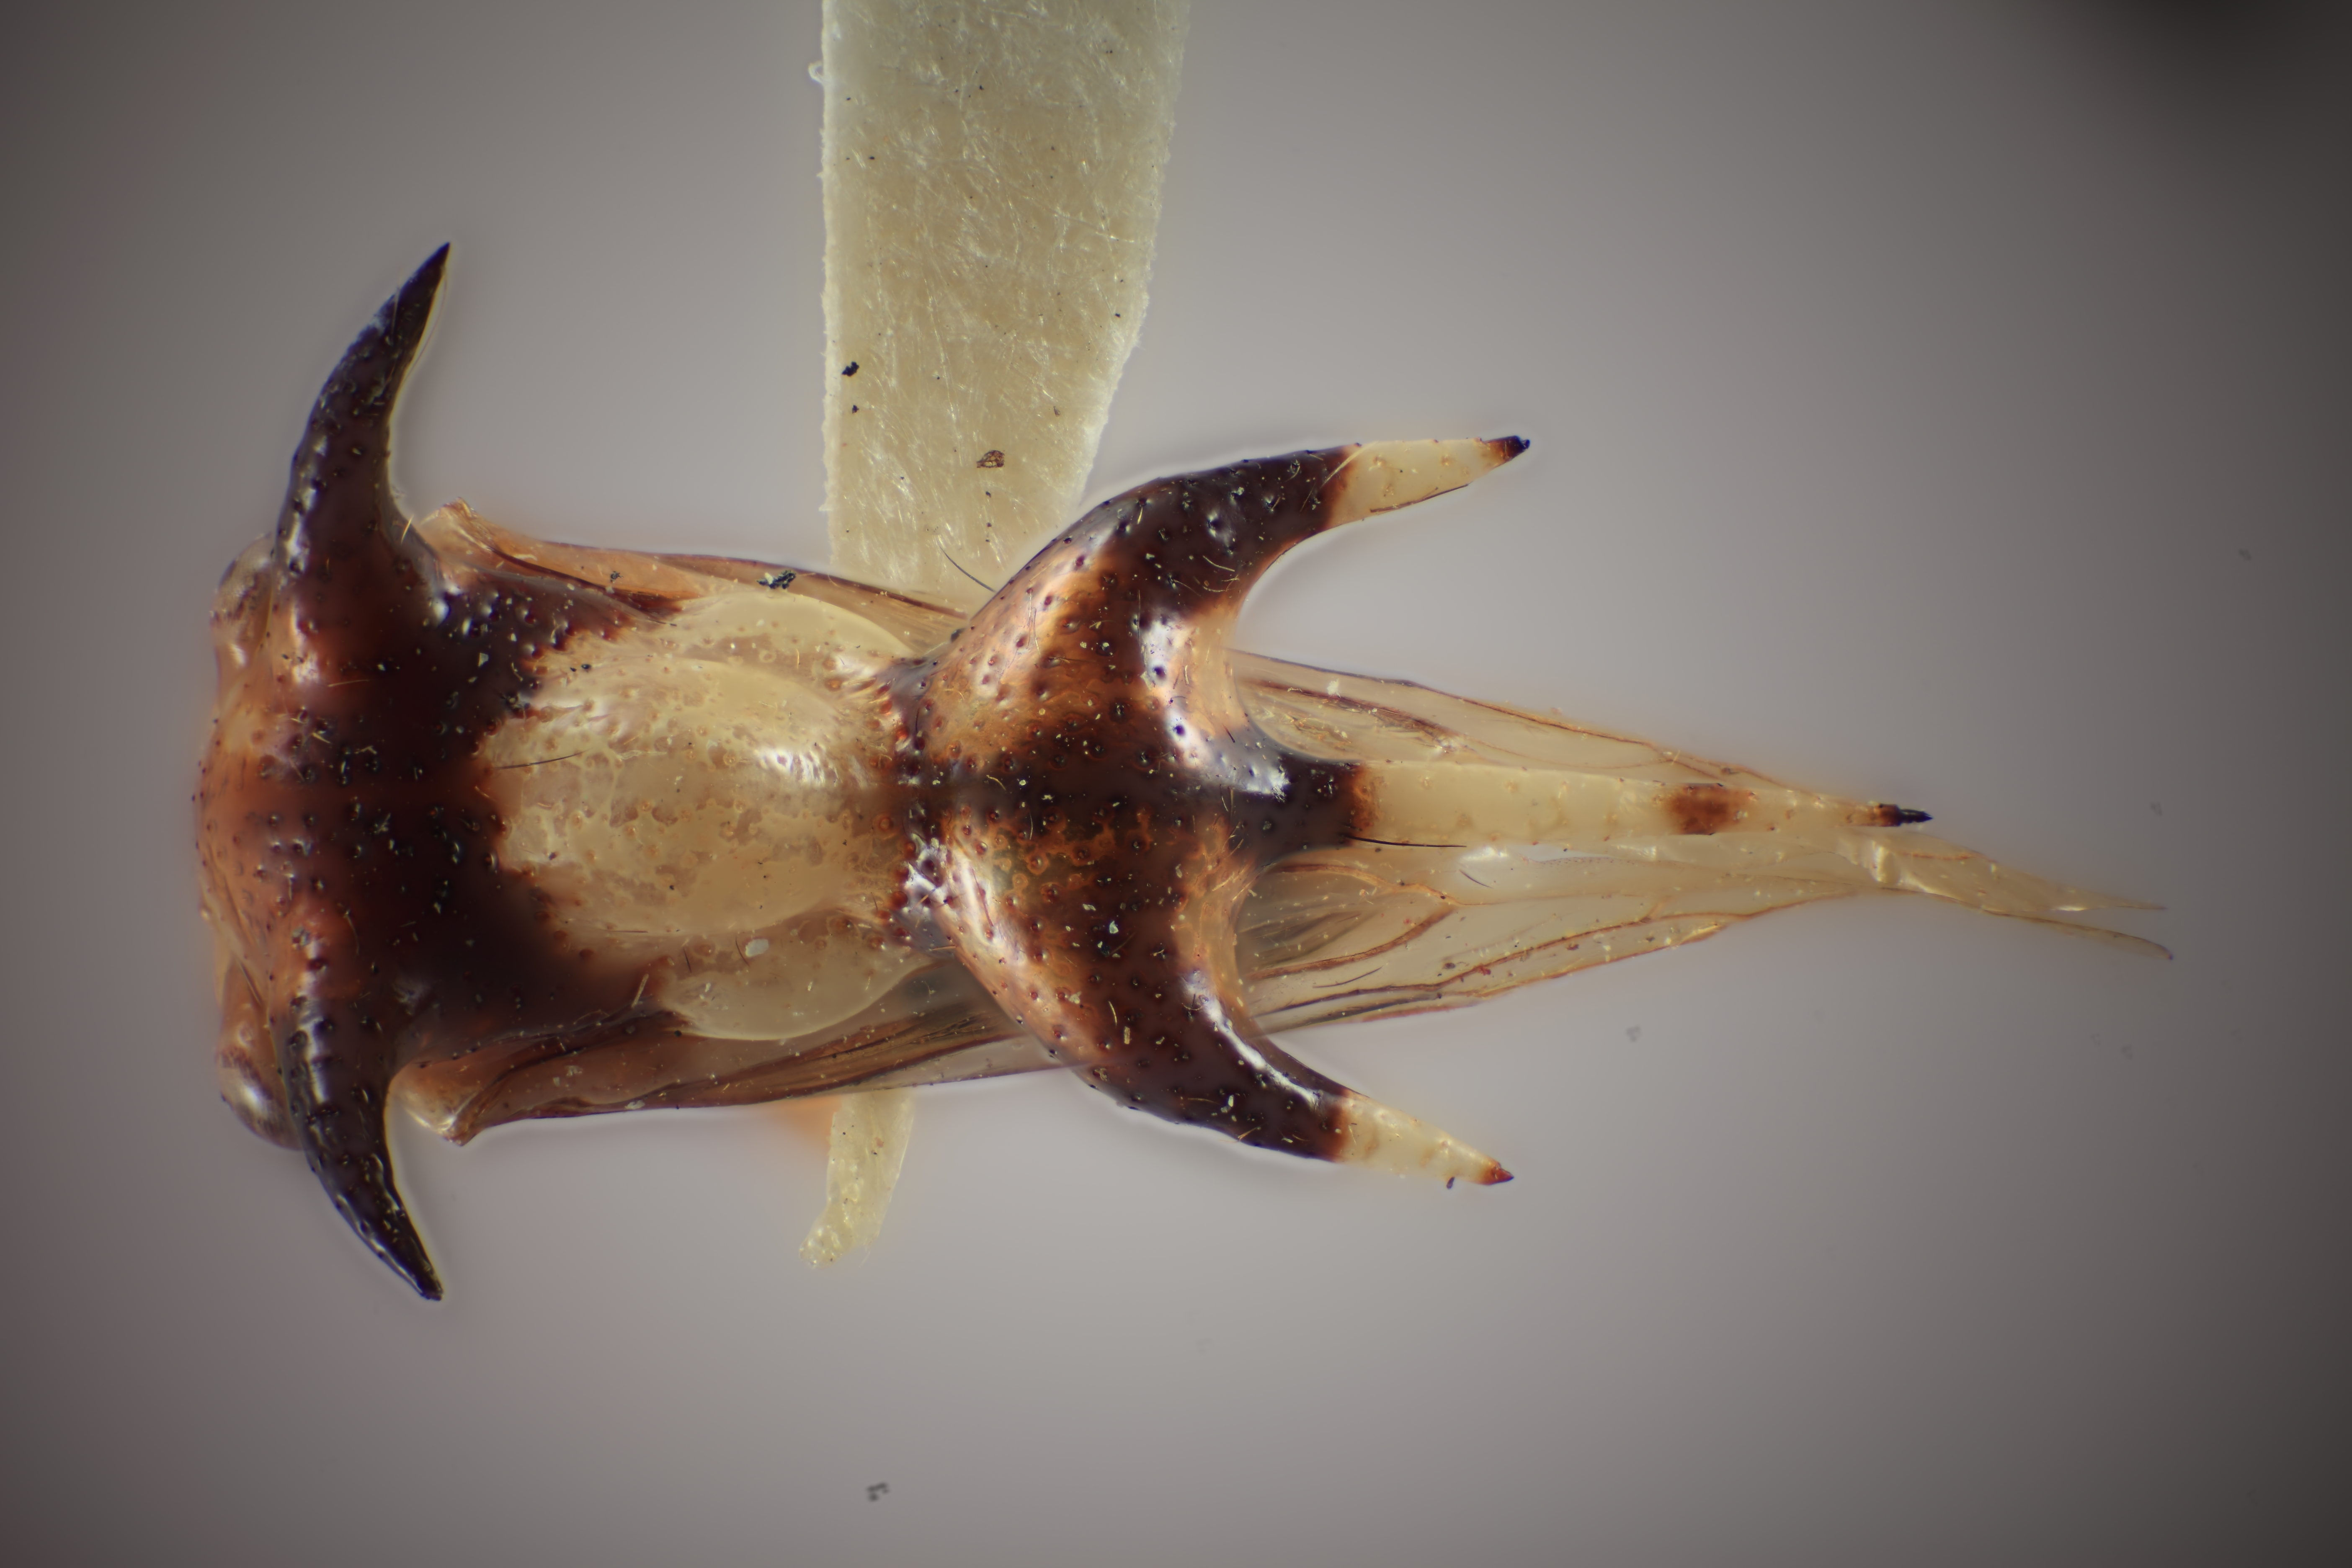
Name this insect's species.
Poppea albiloba
